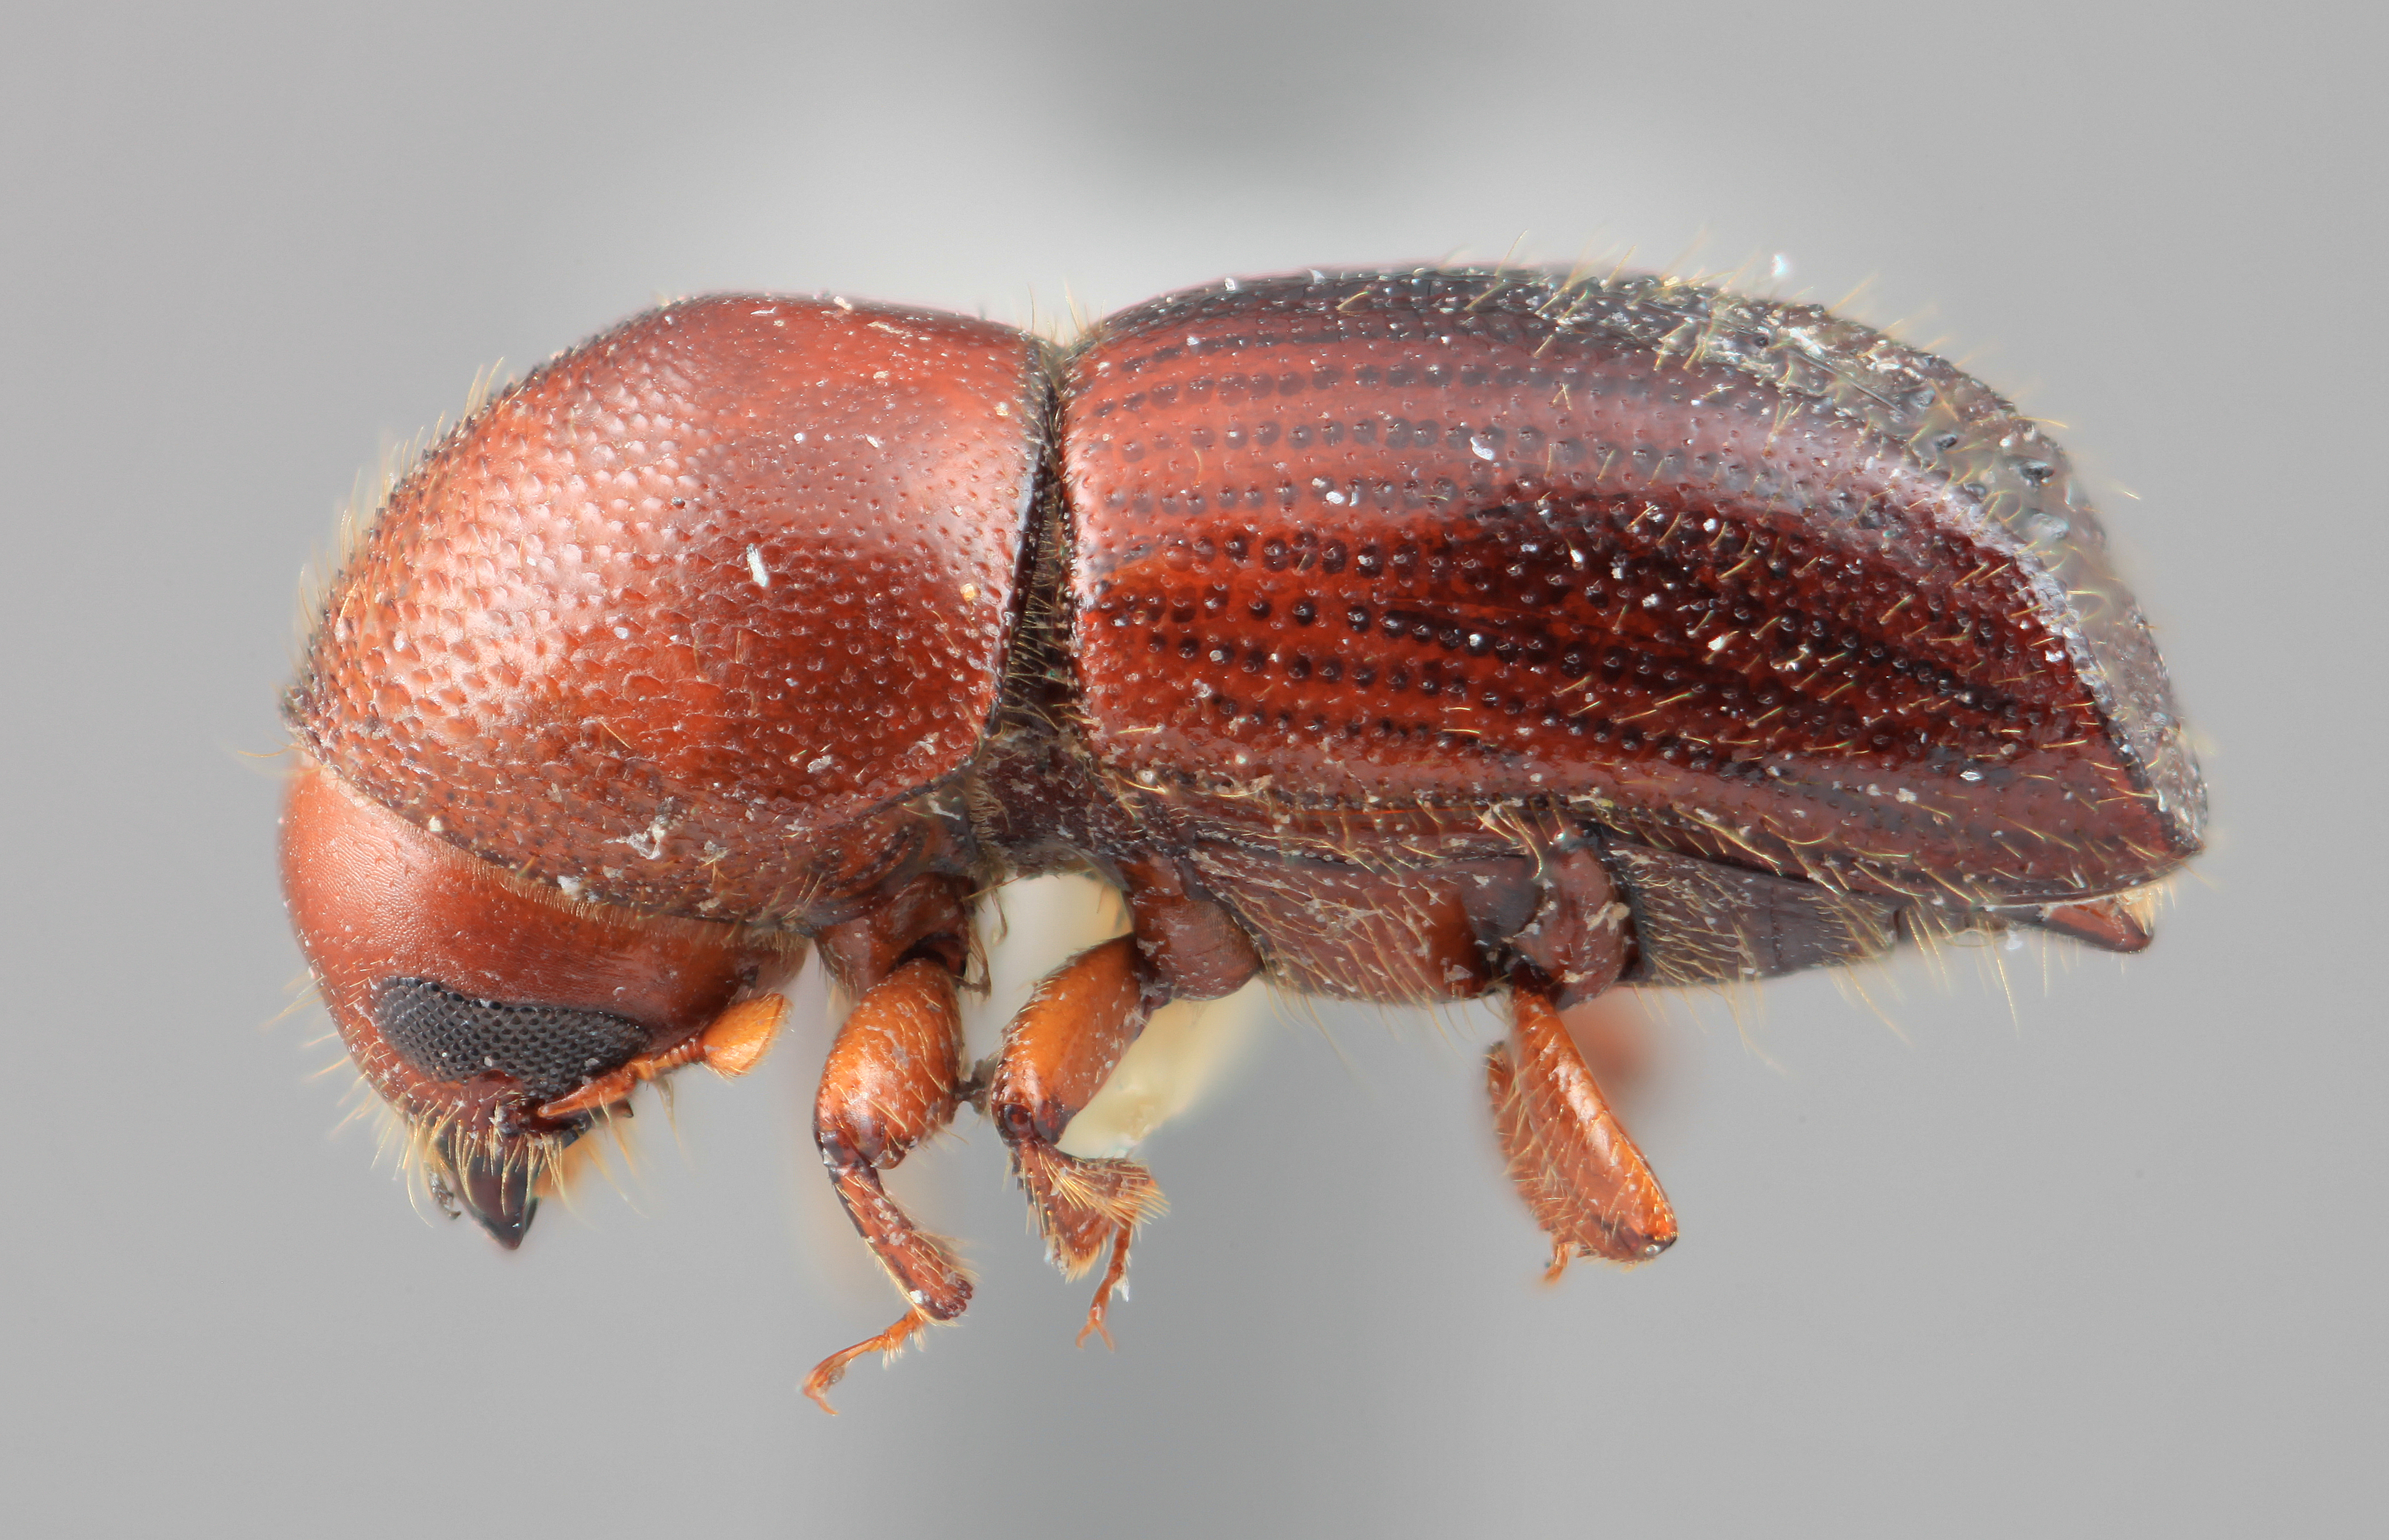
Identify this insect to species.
Xyleborus horridatus
